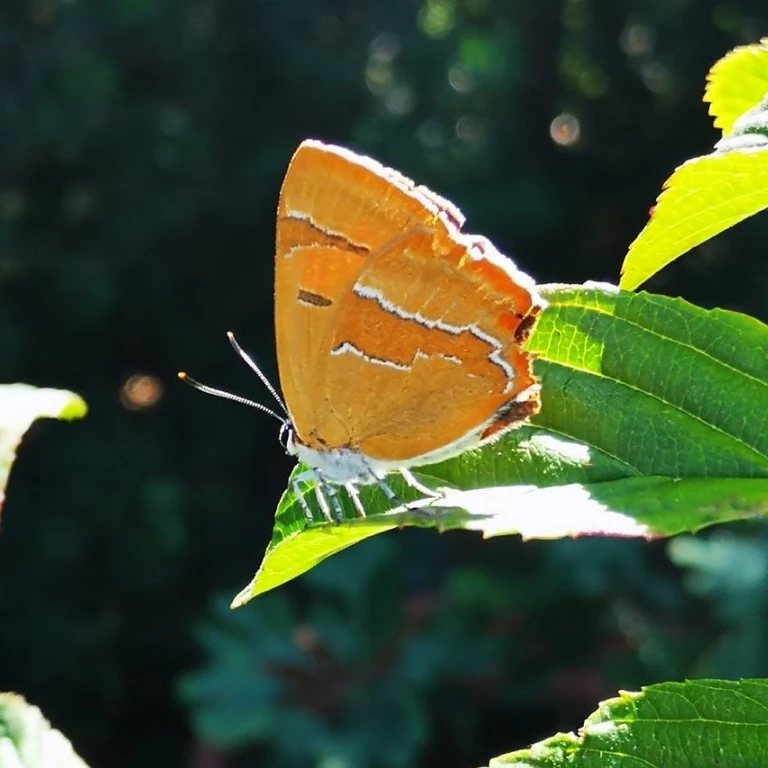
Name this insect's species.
Thecla betulae
